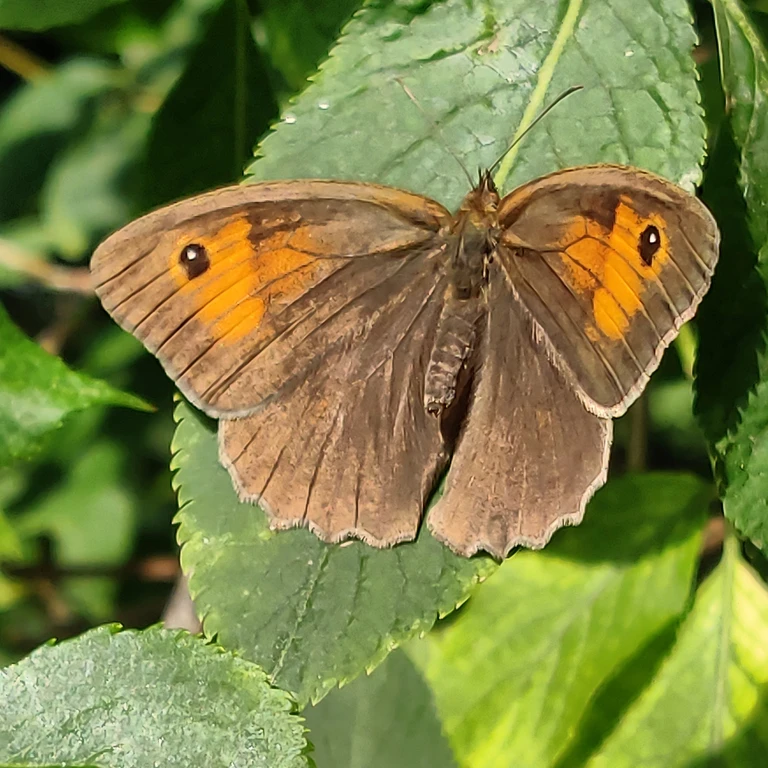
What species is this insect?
Maniola jurtina
